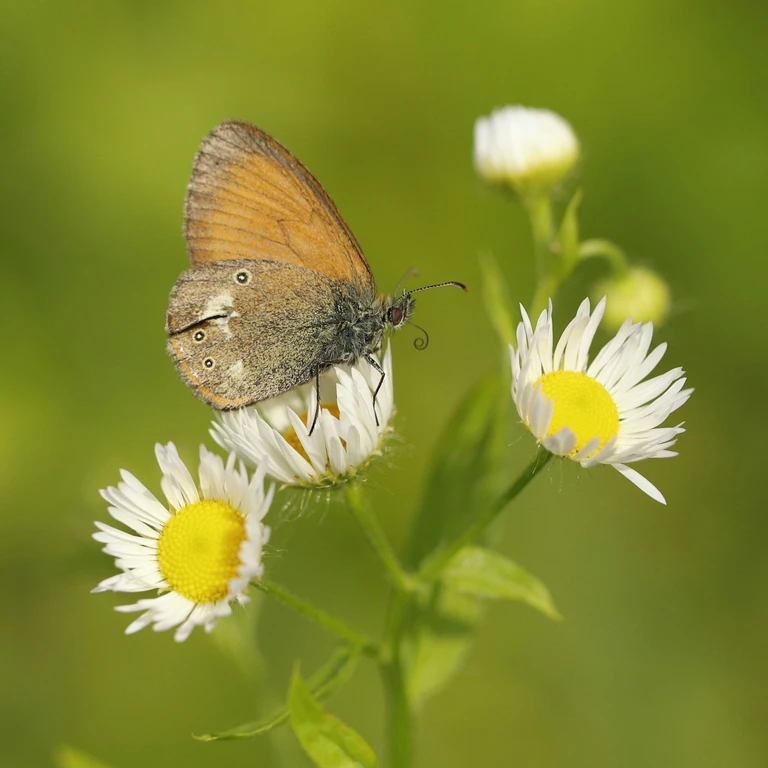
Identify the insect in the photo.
Coenonympha glycerion (also Coenonympha iphis)
